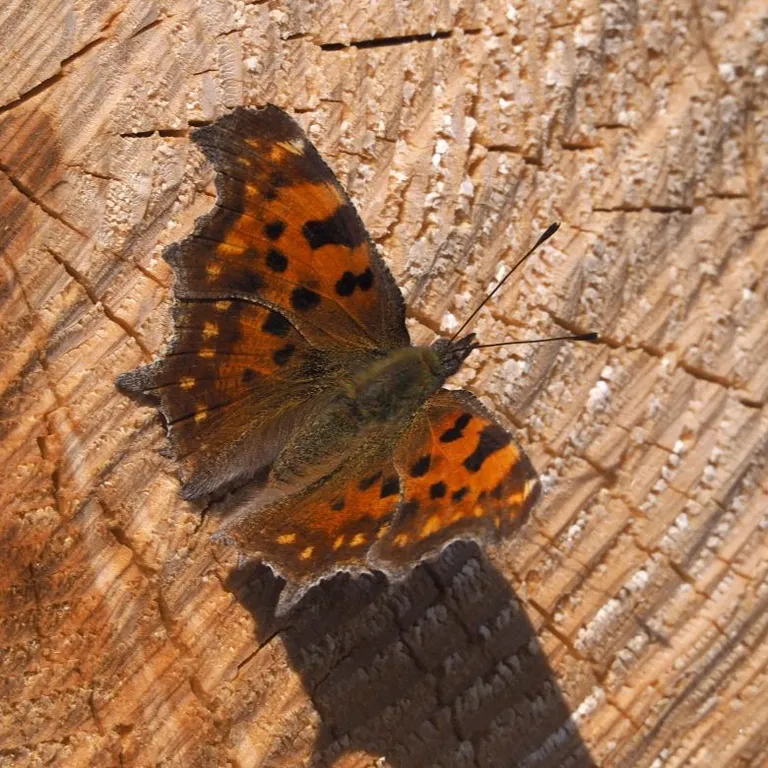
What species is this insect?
Polygonia c-album
